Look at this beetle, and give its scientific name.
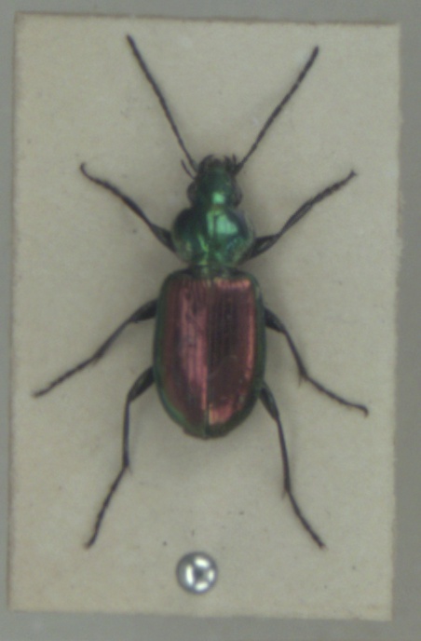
Agonum sexpunctatum
